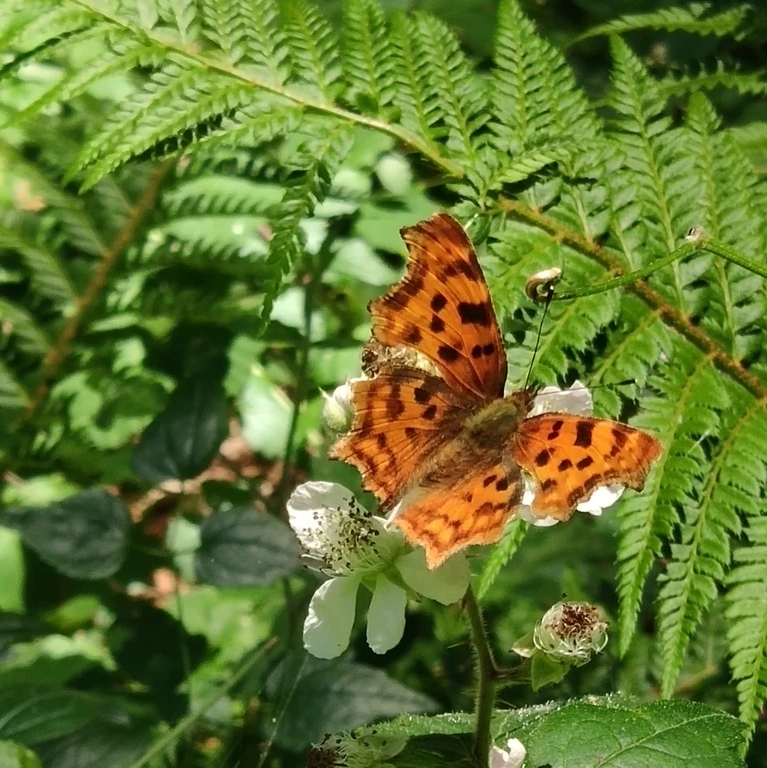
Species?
Polygonia c-album
